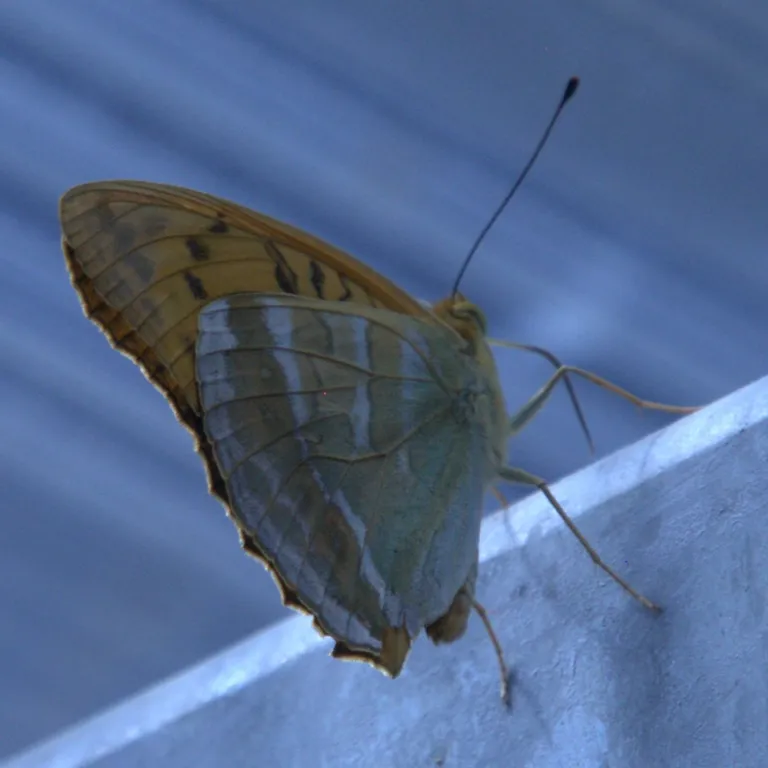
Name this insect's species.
Argynnis paphia
